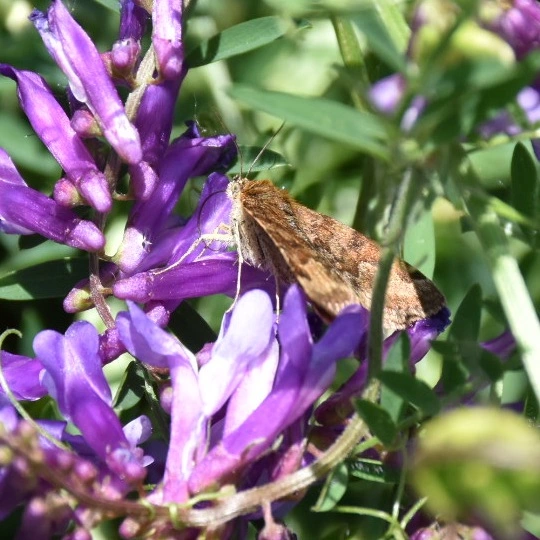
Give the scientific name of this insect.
Euclidia glyphica
